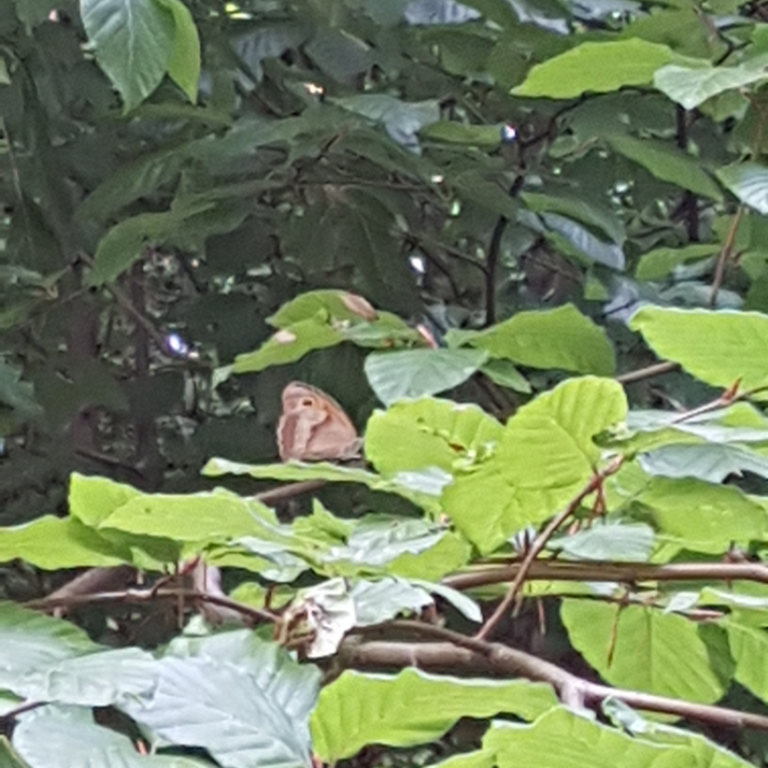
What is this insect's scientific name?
Maniola jurtina
